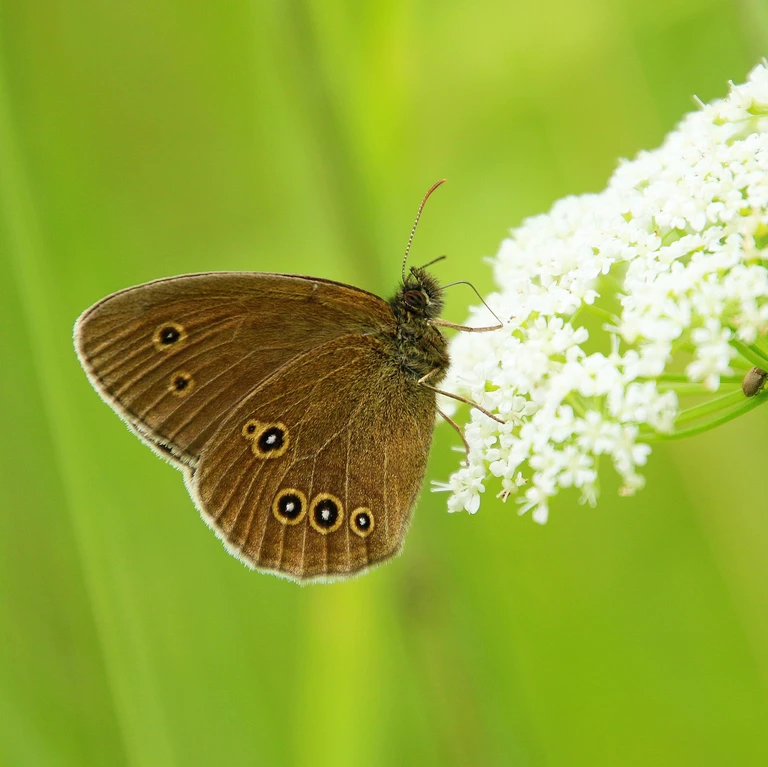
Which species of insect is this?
Aphantopus hyperantus
